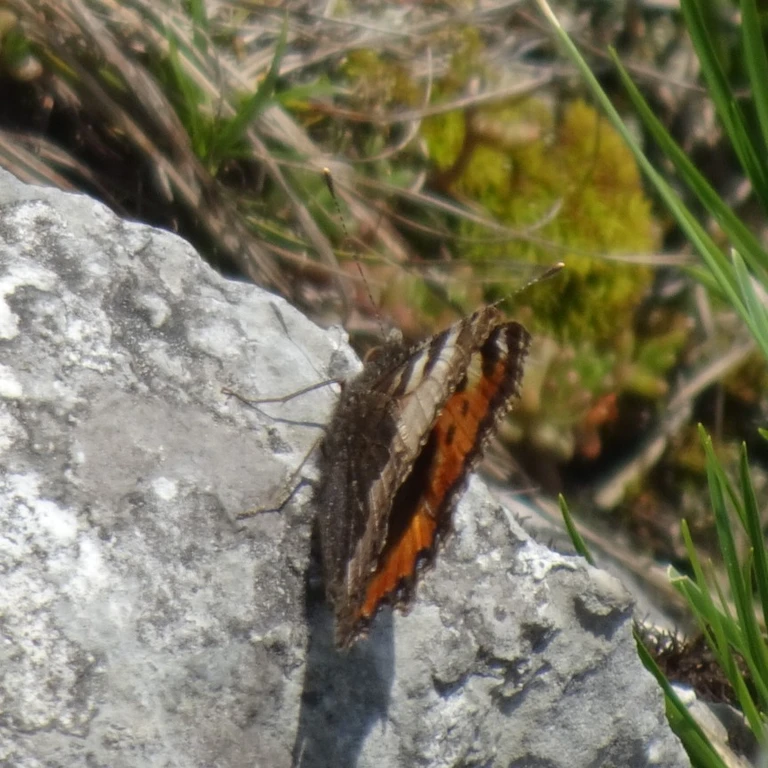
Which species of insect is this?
Aglais urticae
